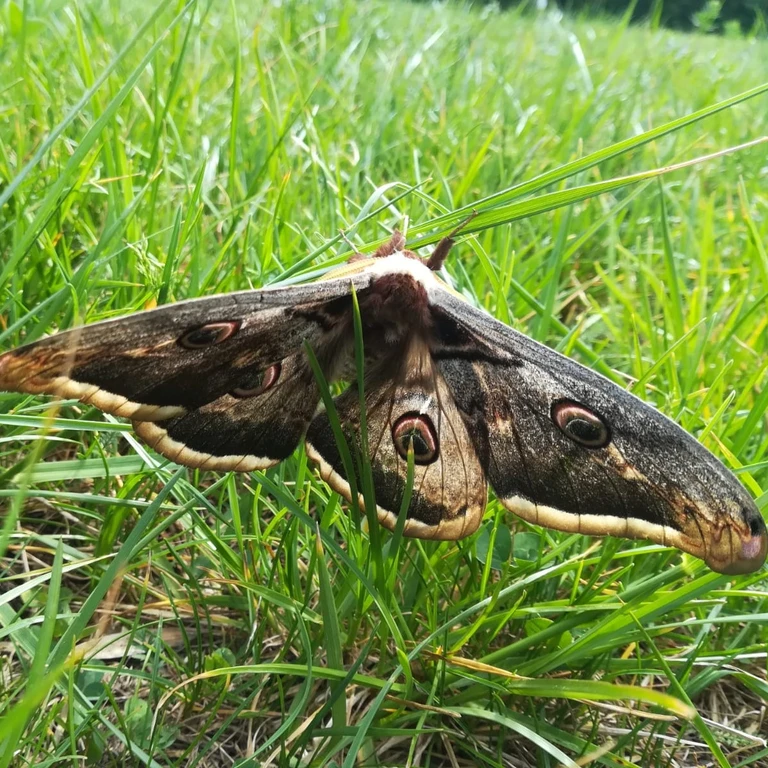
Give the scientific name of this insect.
Saturnia pyri
